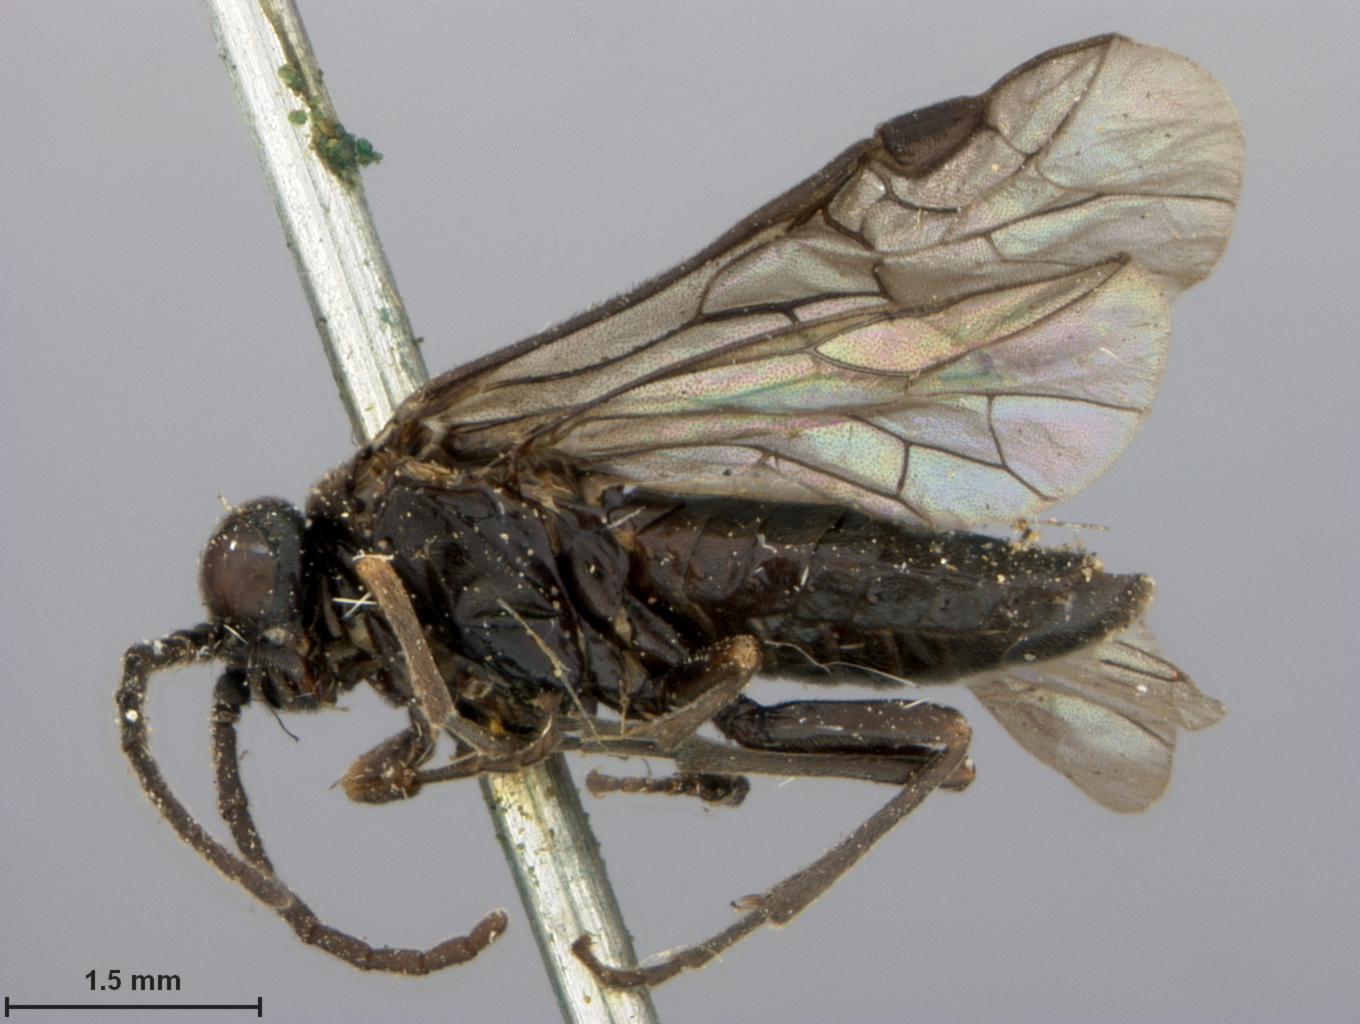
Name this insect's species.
Monophadnus insularis
